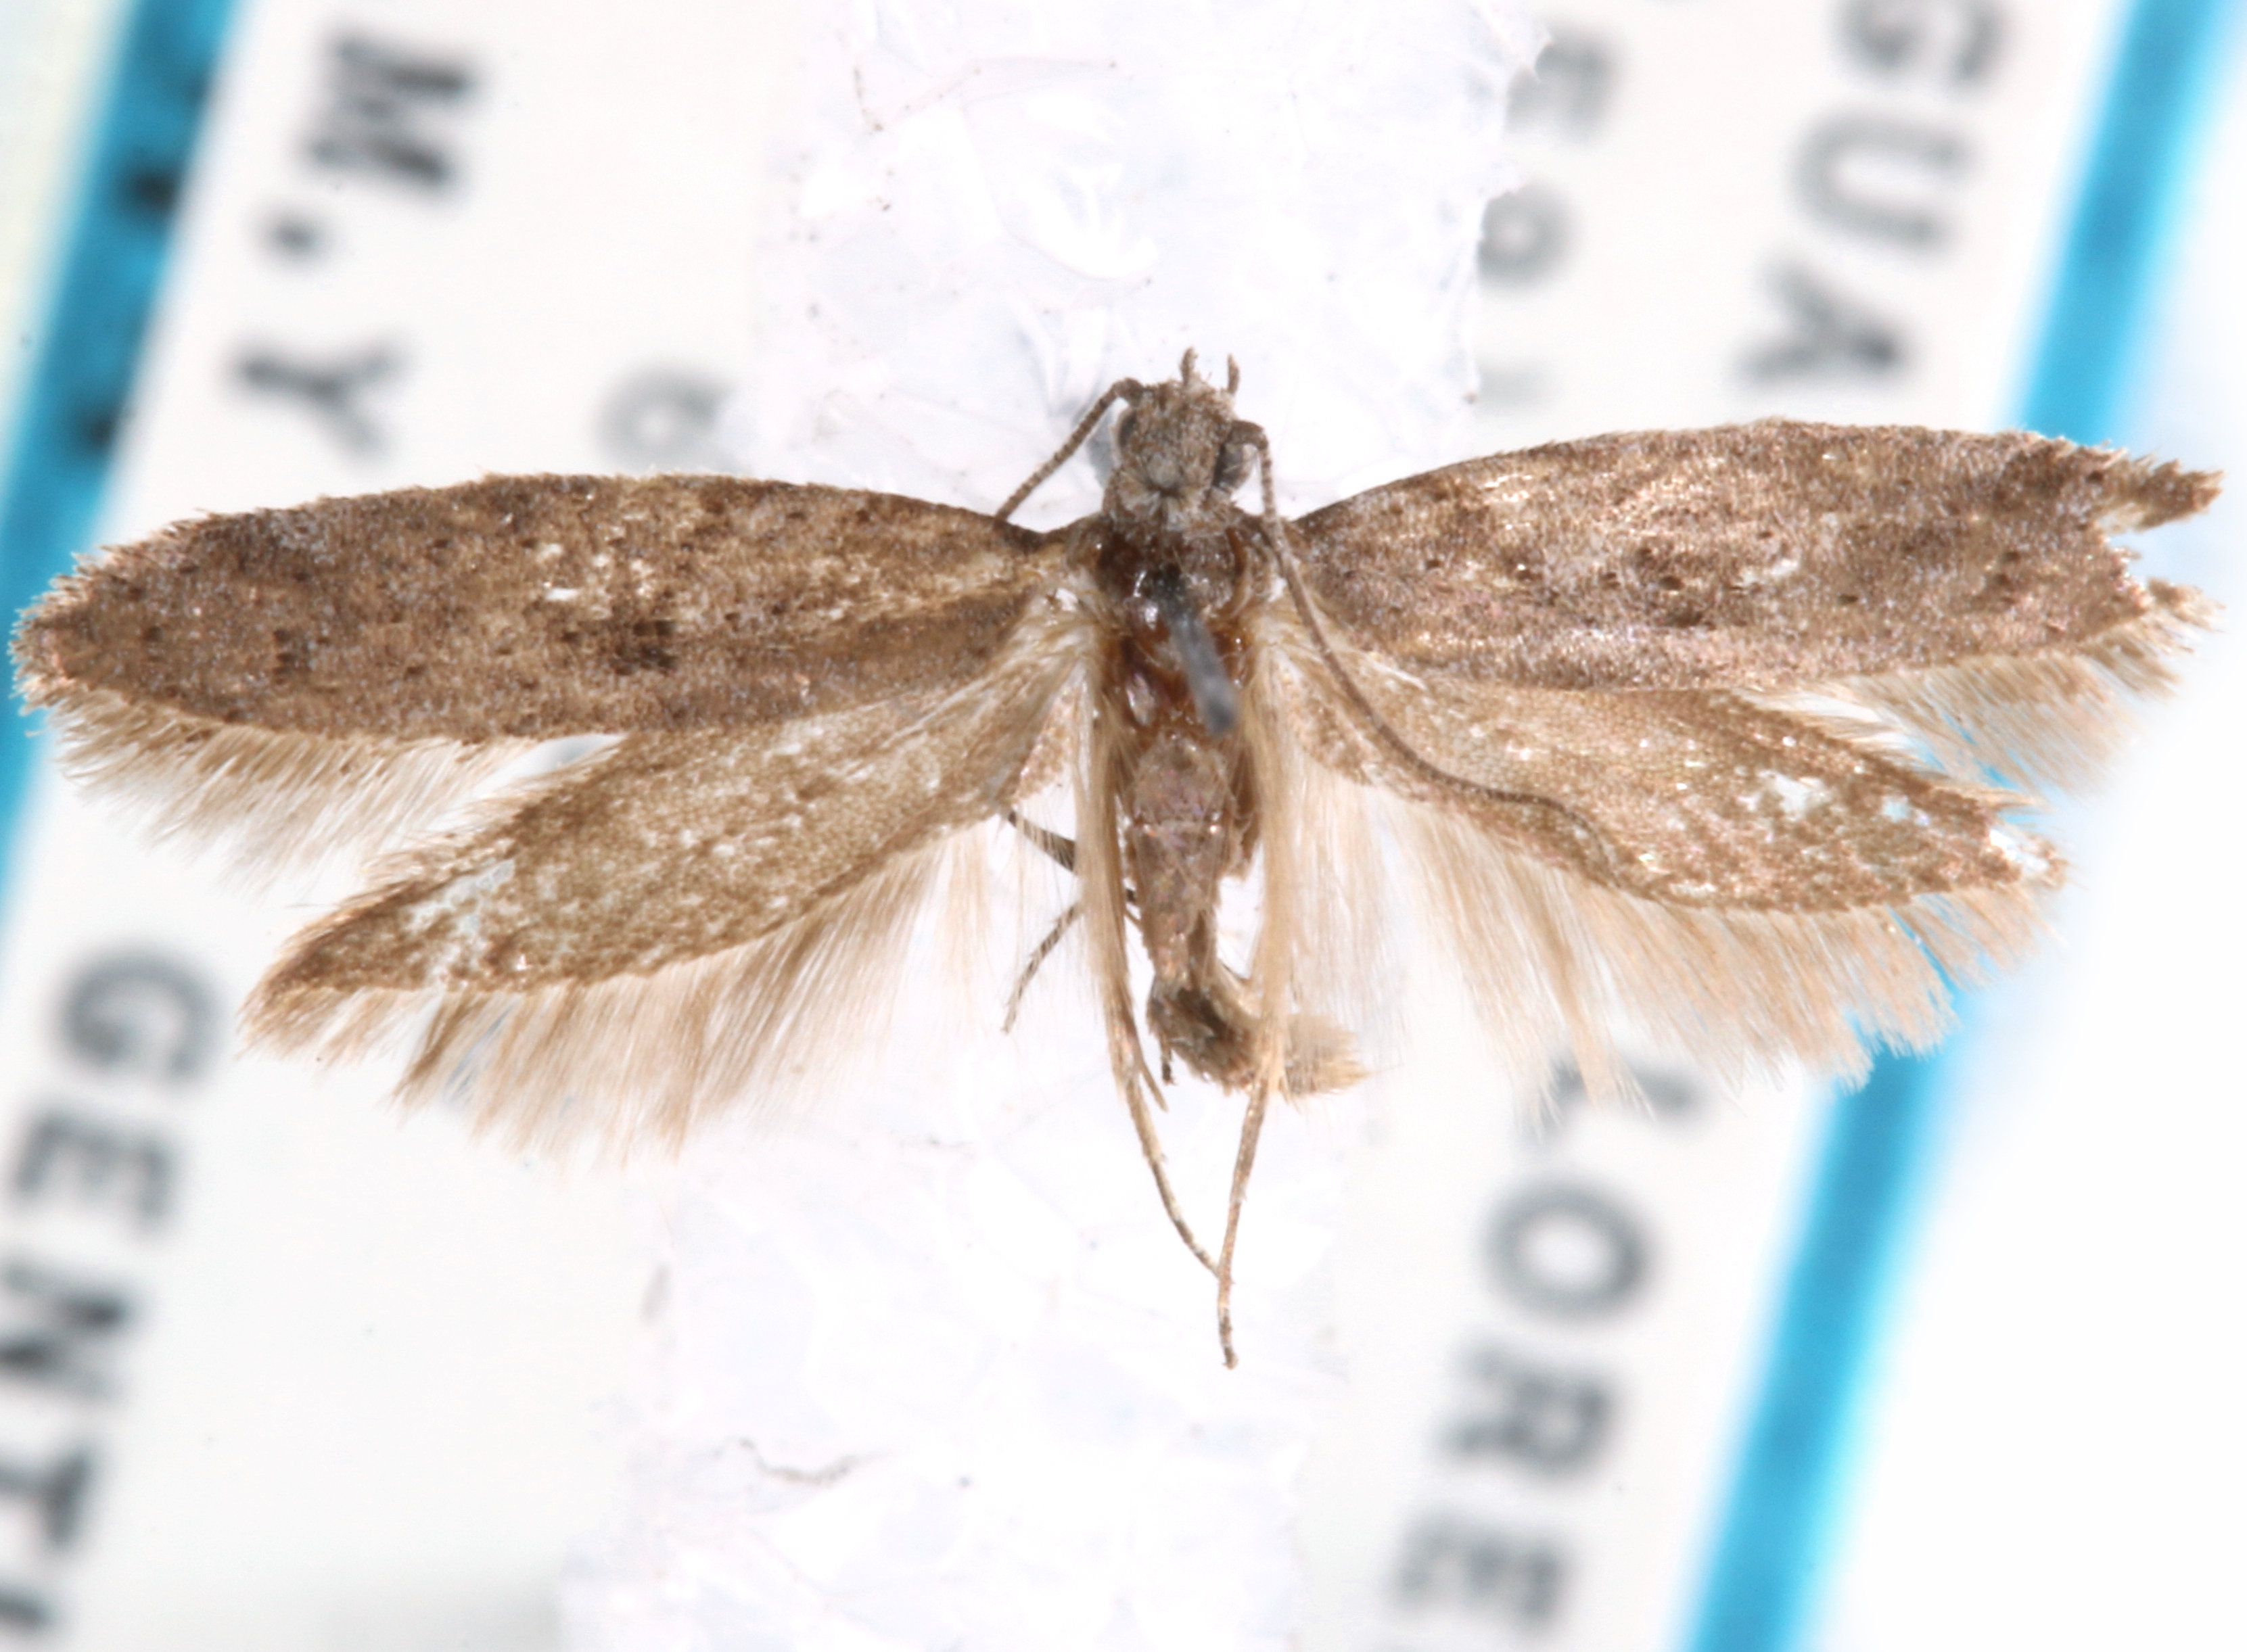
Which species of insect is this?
Anomalomeuta dondavisi
